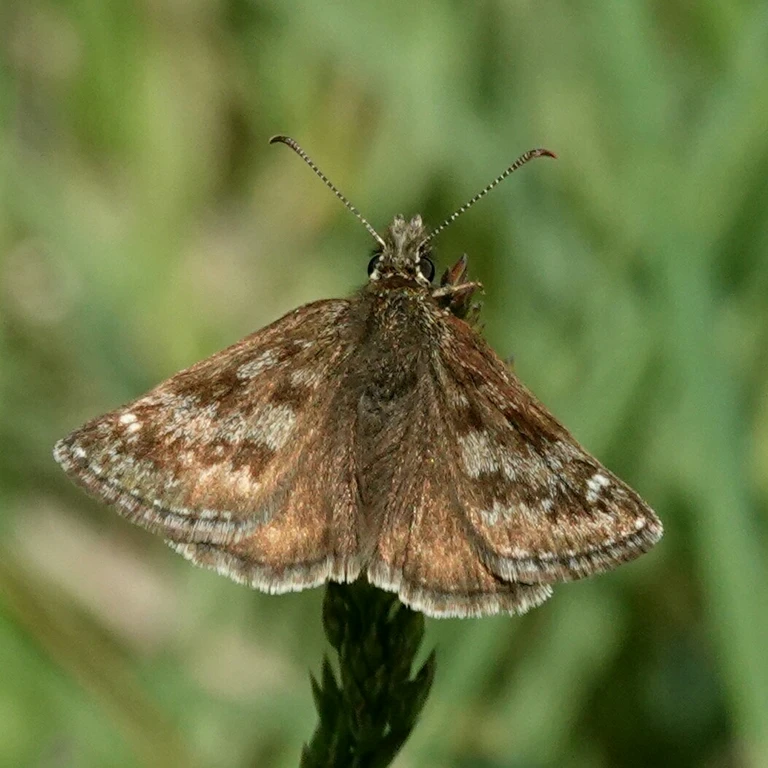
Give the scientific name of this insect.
Erynnis tages
